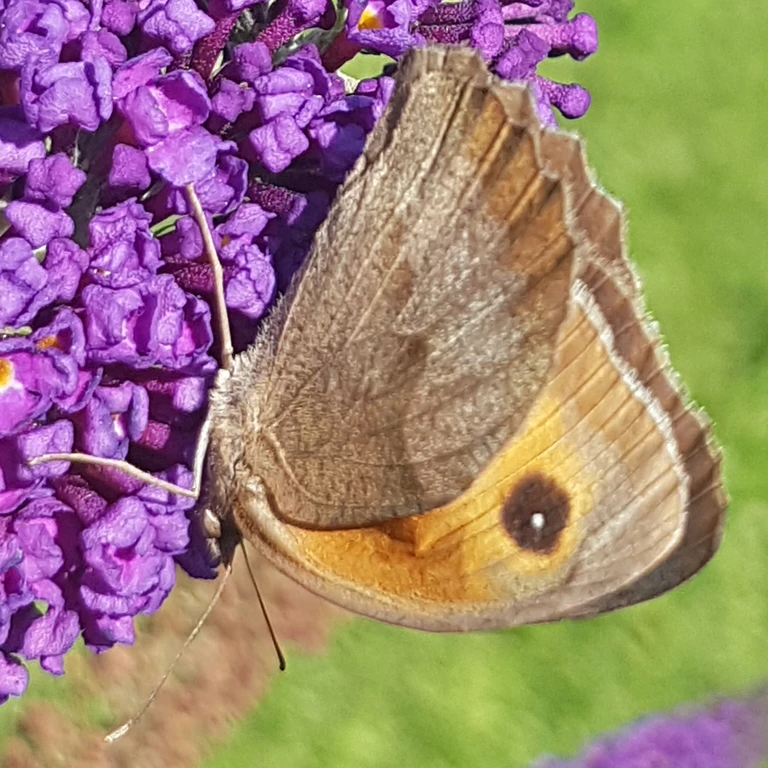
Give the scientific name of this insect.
Maniola jurtina
